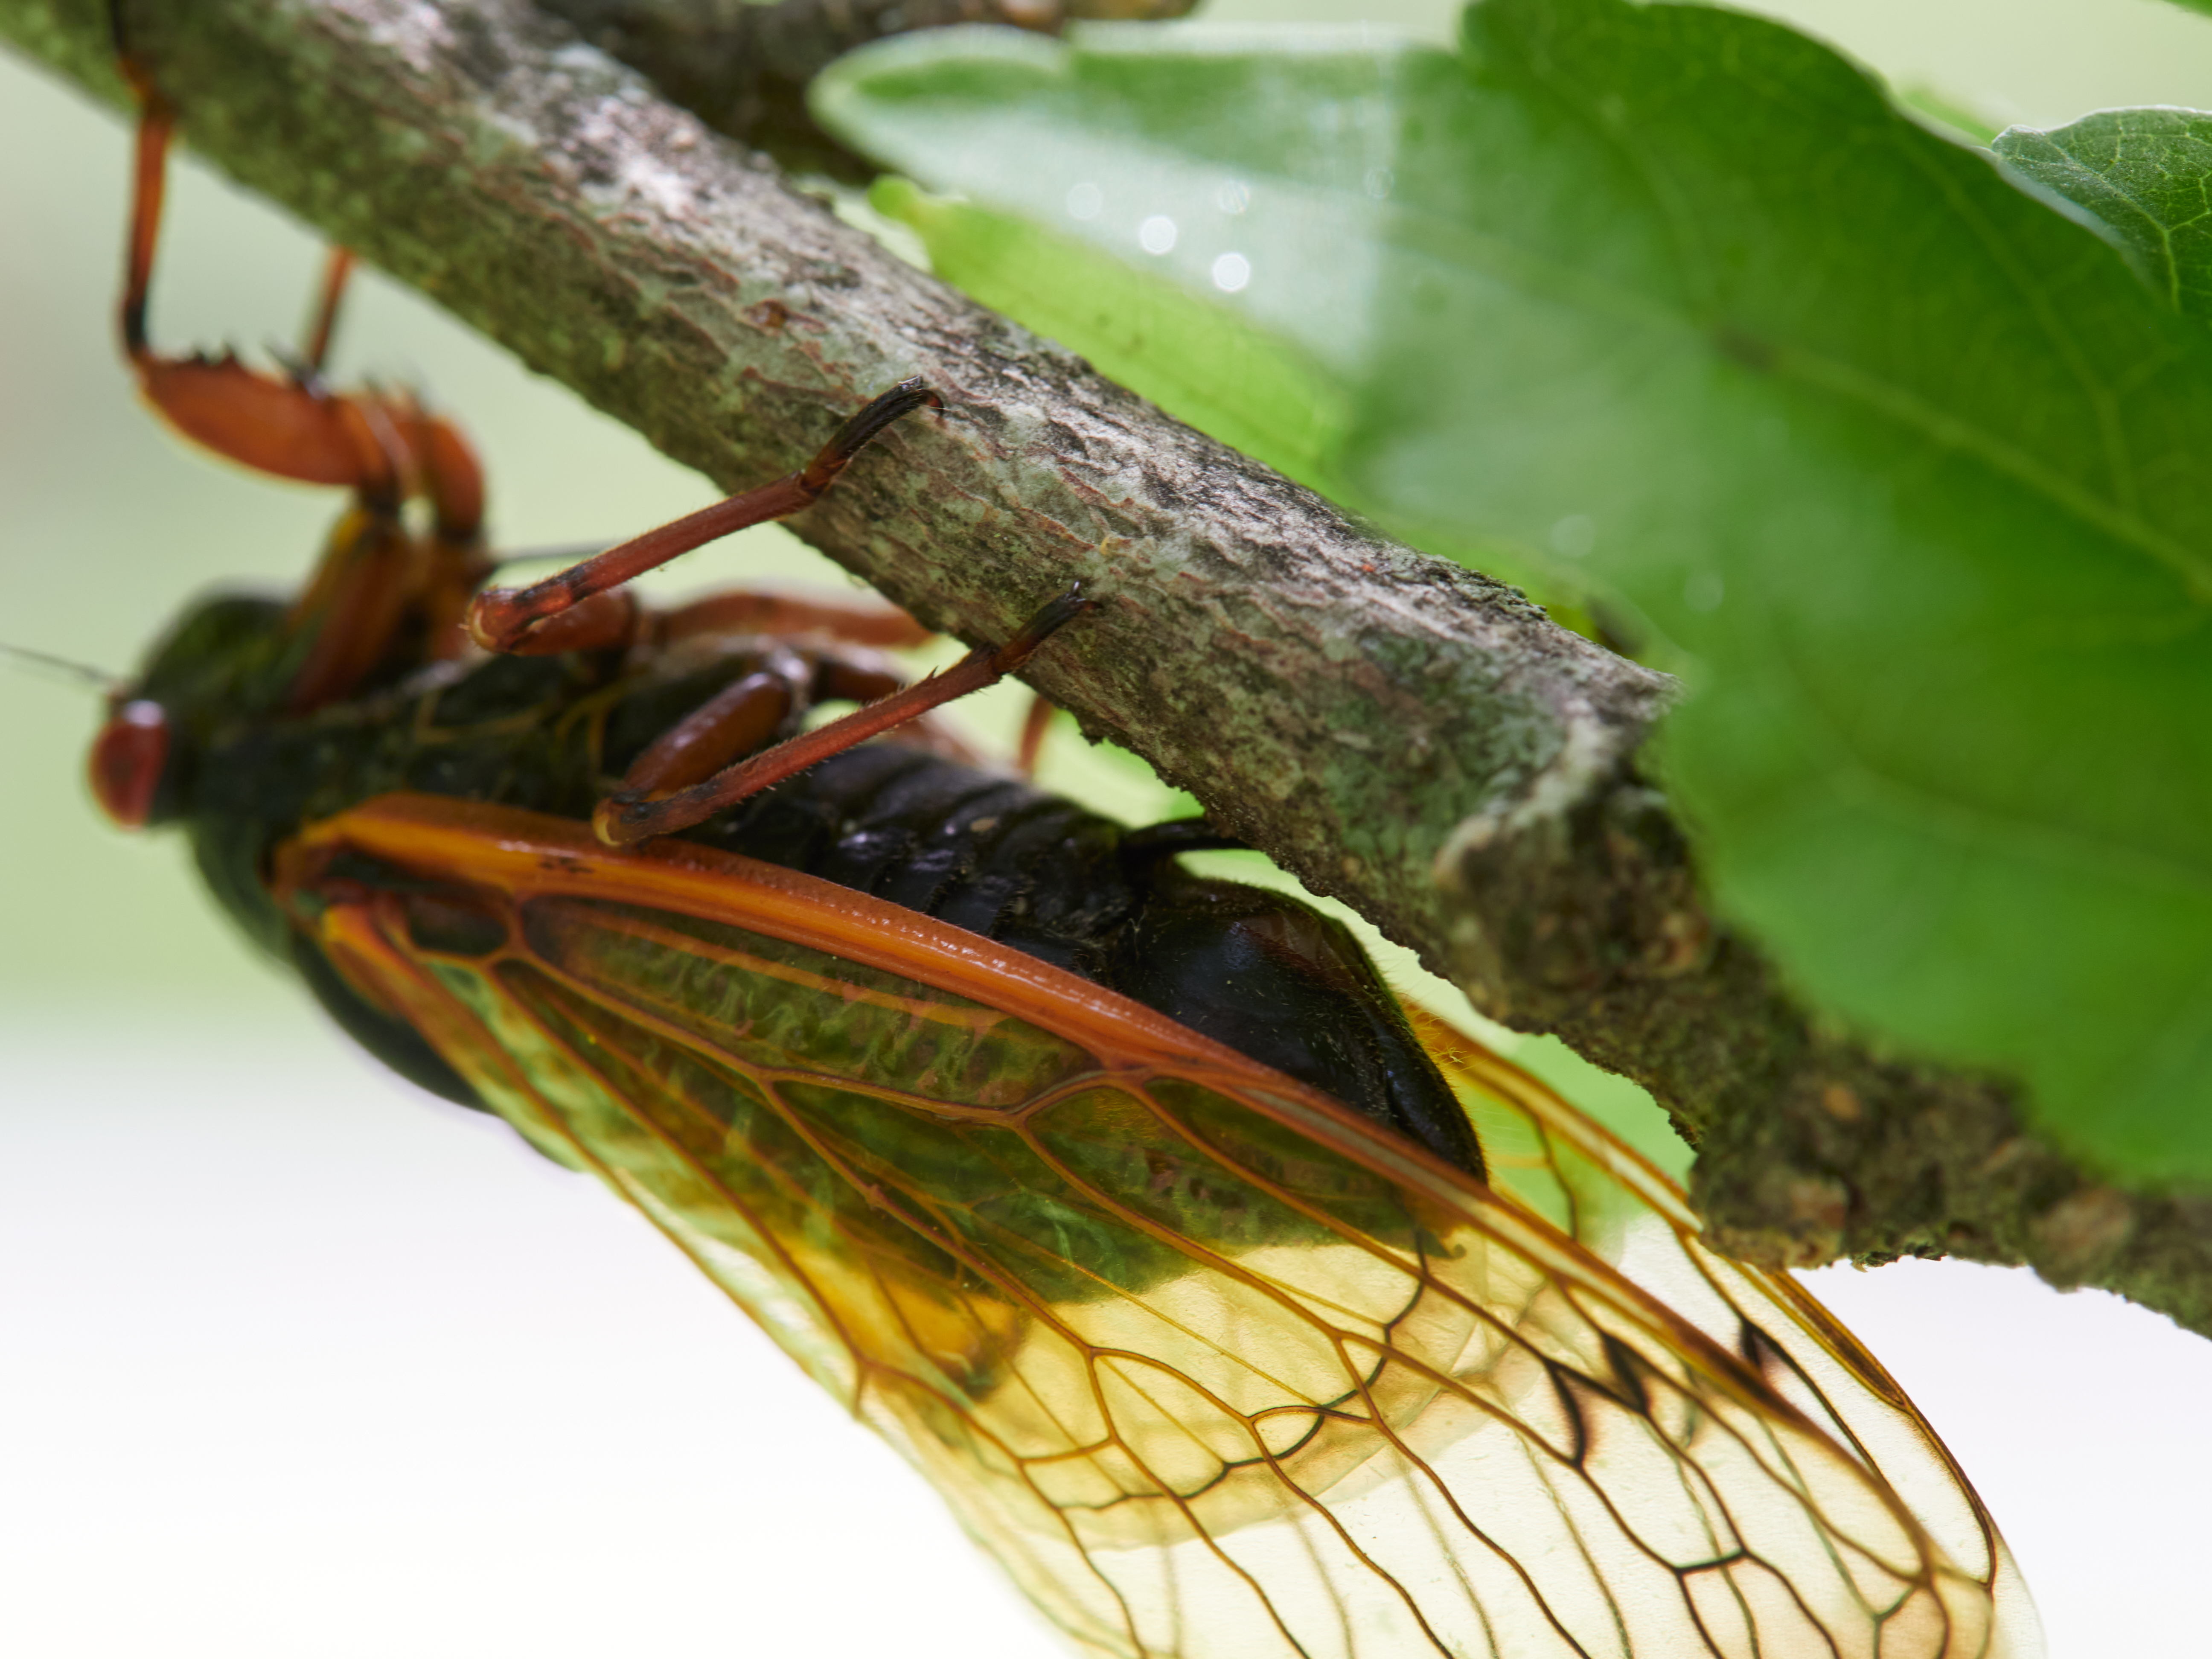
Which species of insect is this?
Magicicada cassinii
